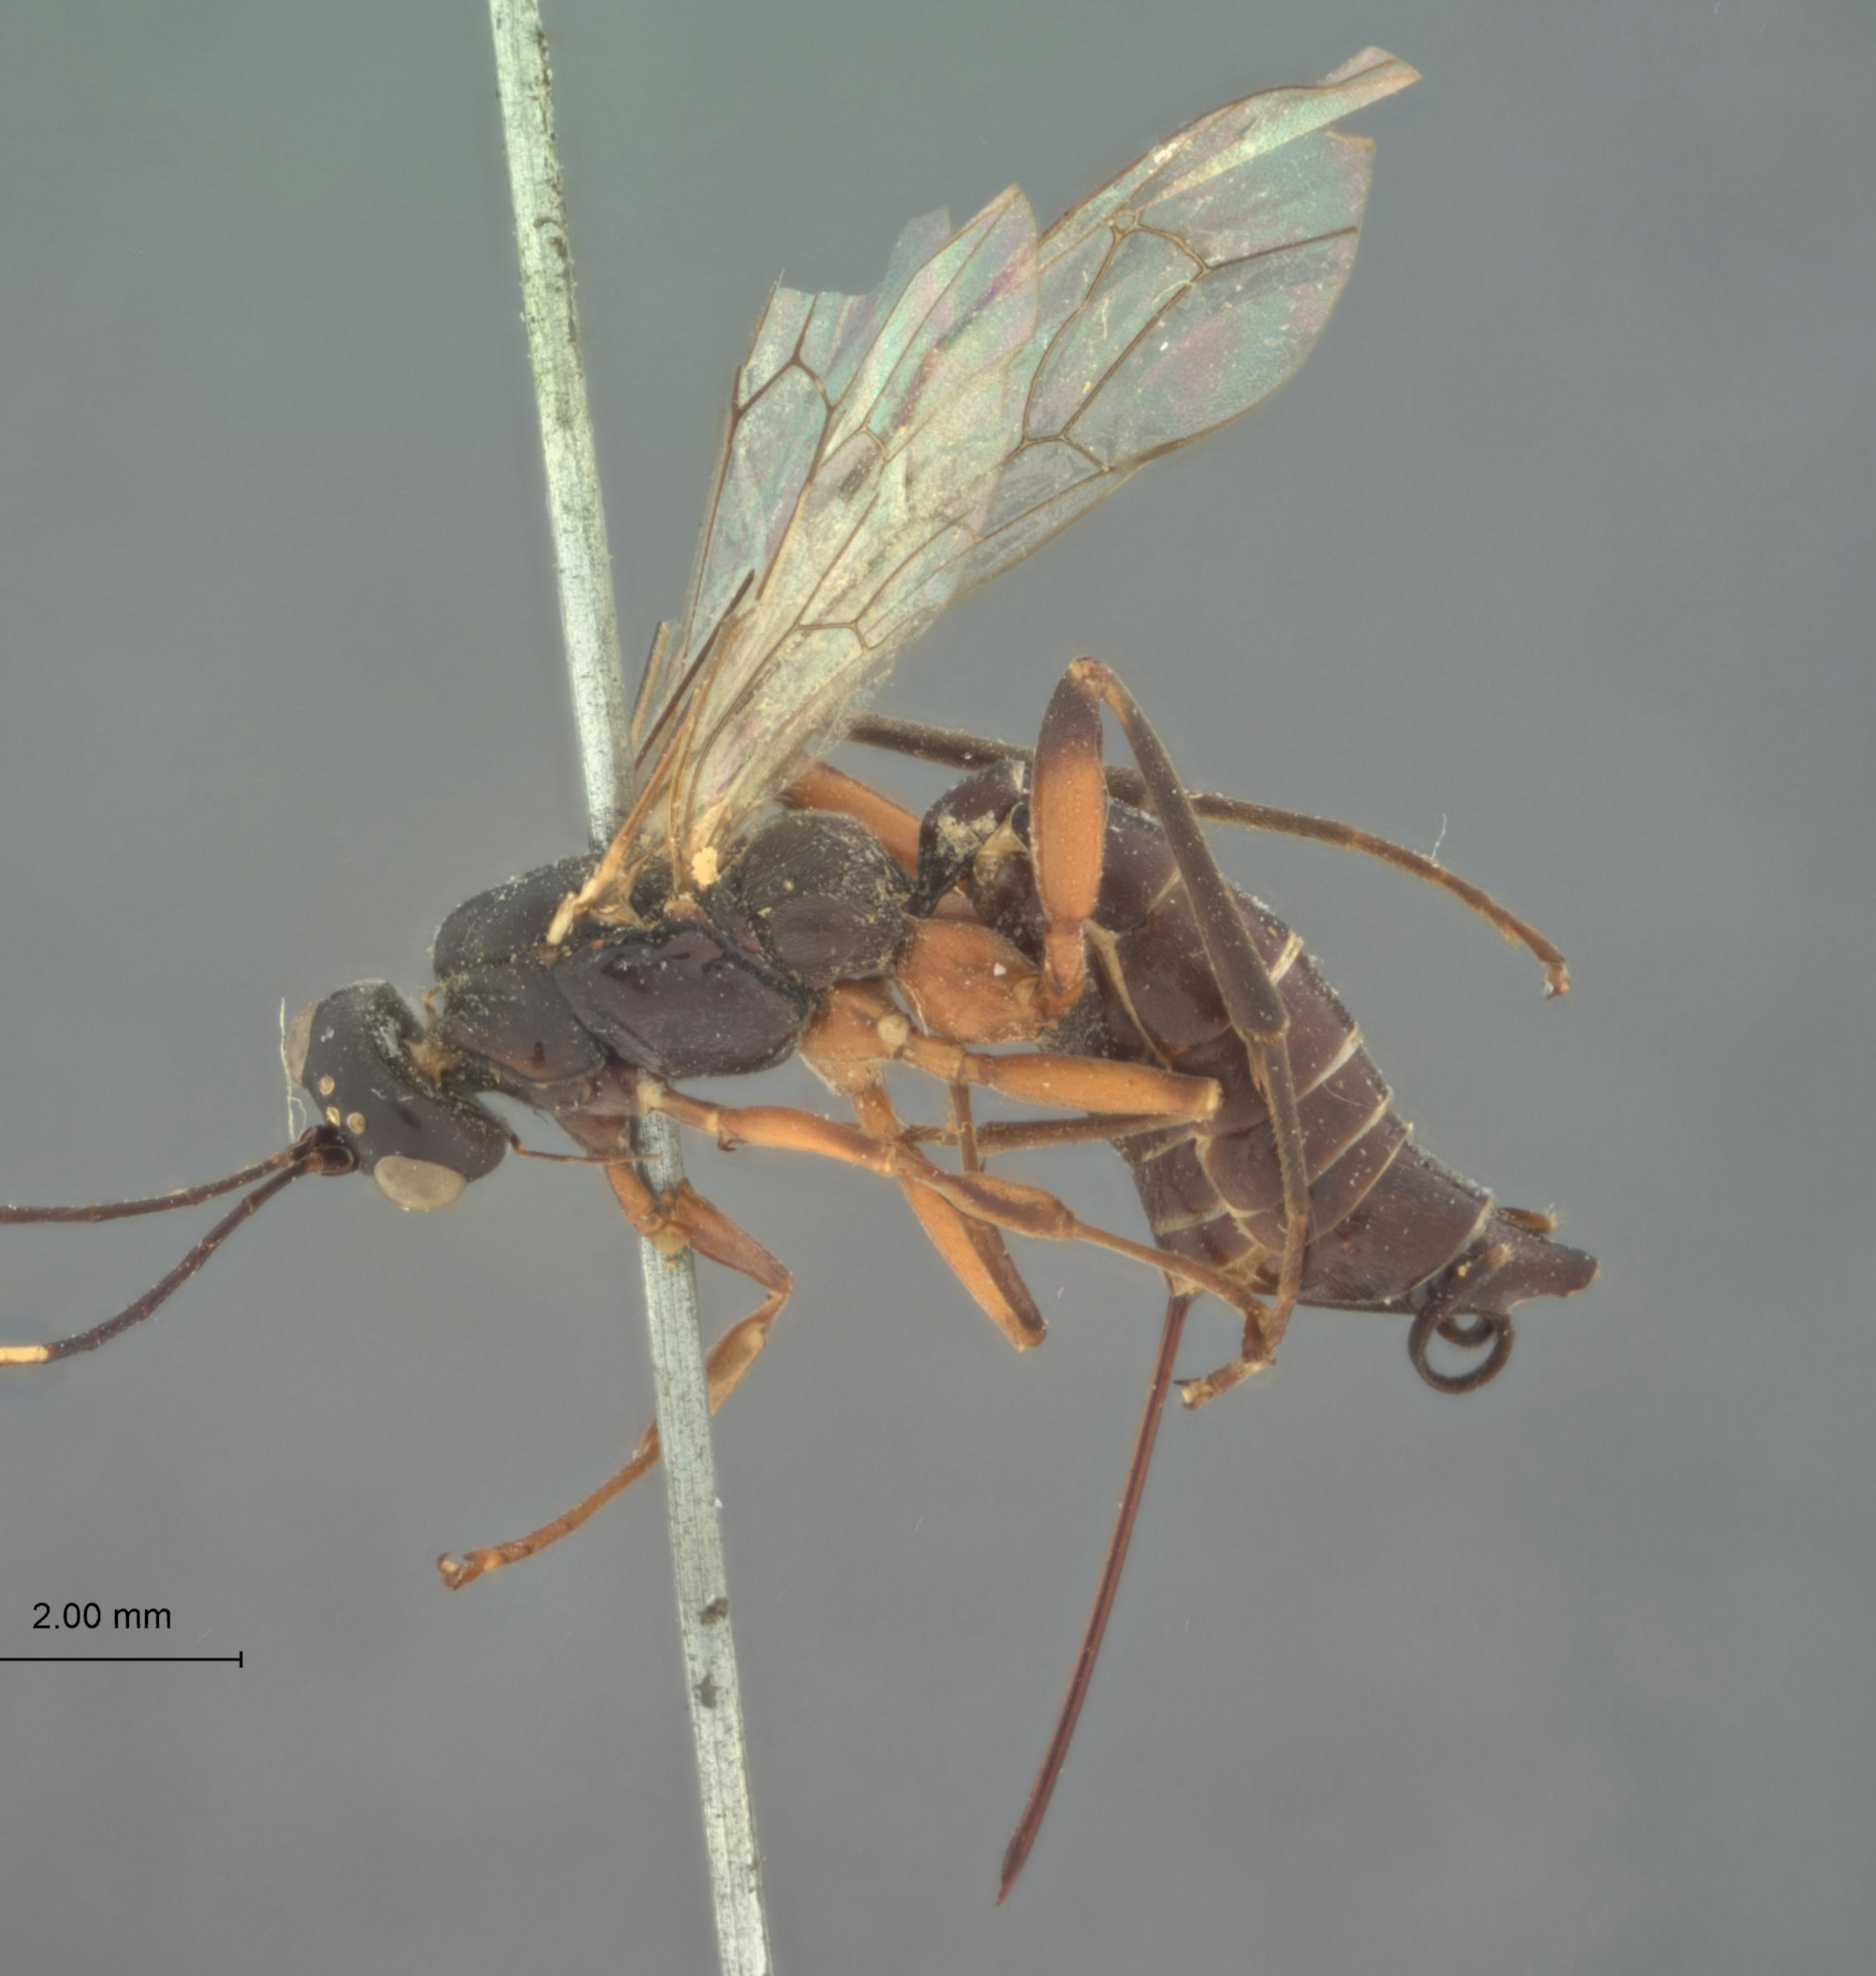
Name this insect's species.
Pimpla yuconensis
